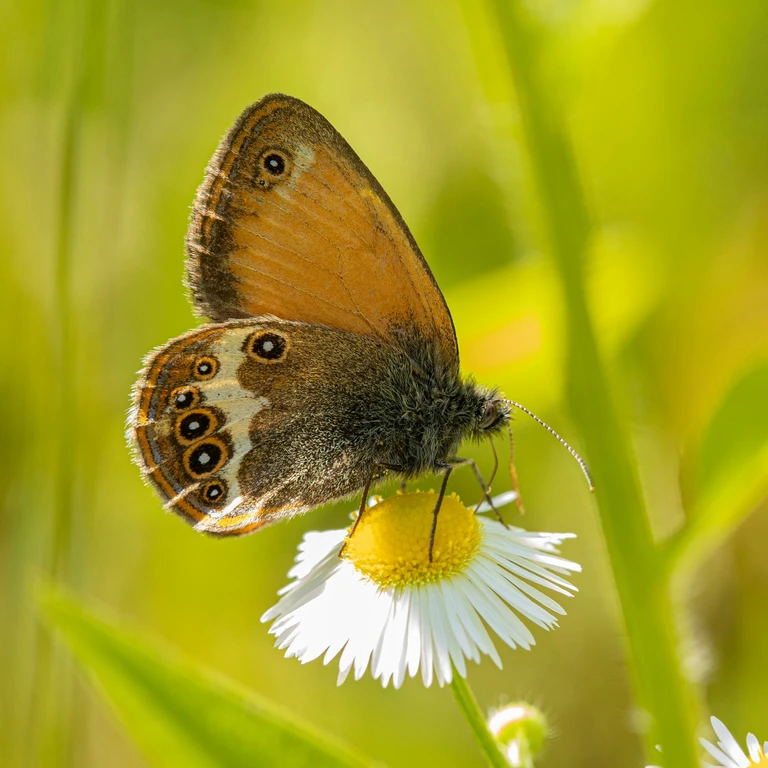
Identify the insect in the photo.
Coenonympha arcania
